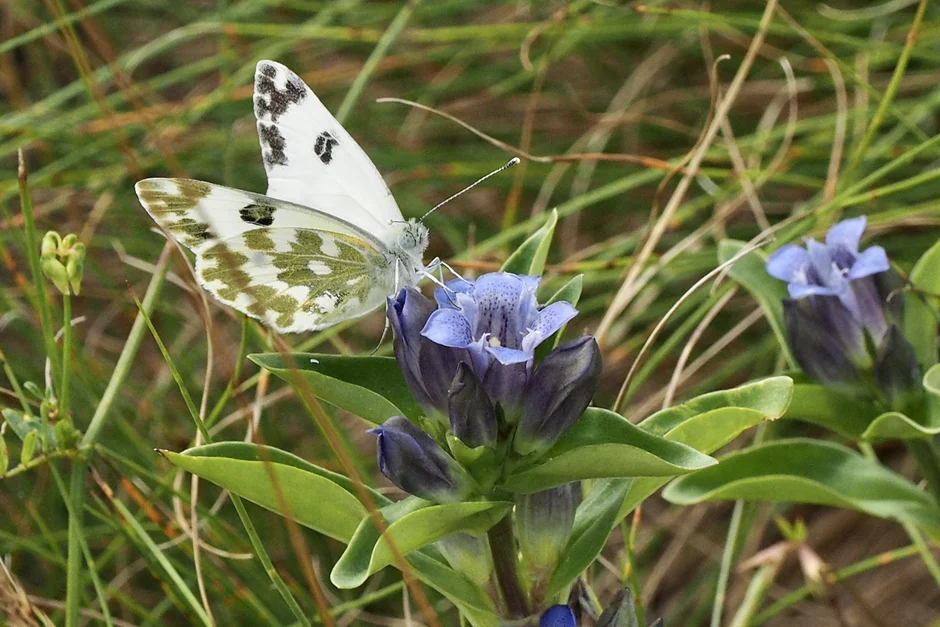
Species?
Pontia edusa
